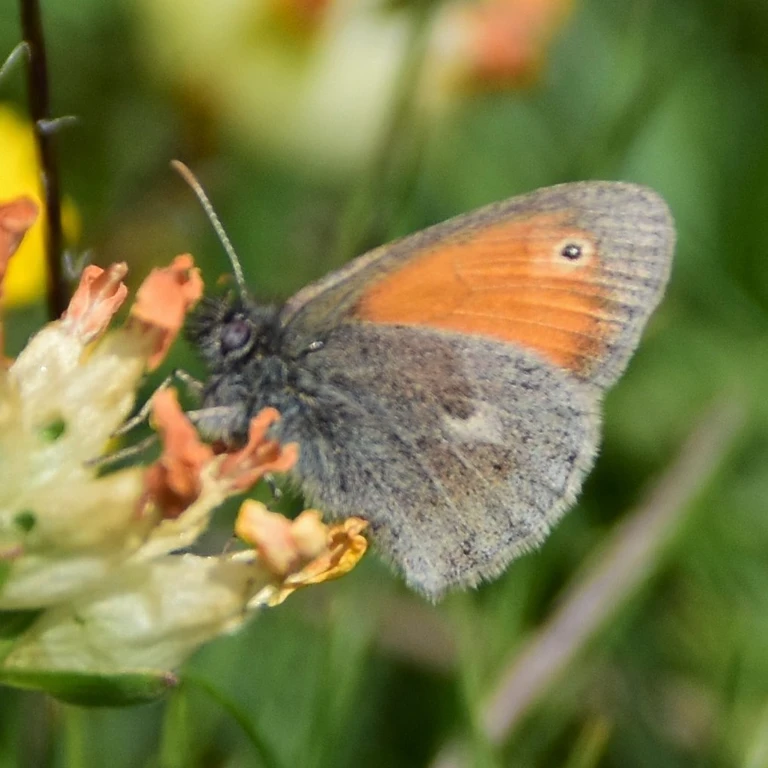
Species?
Coenonympha pamphilus
